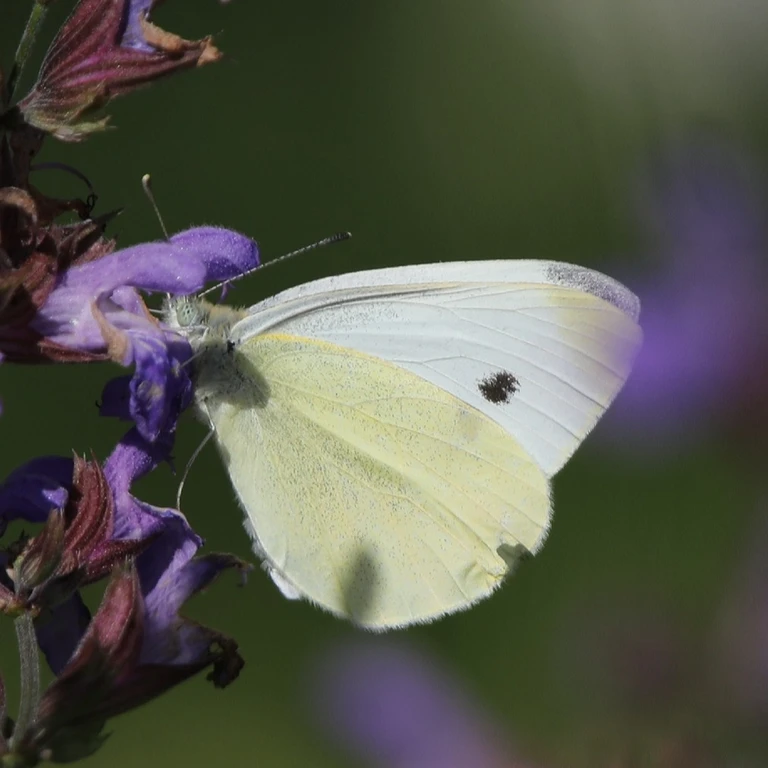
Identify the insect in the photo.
Pieris rapae
